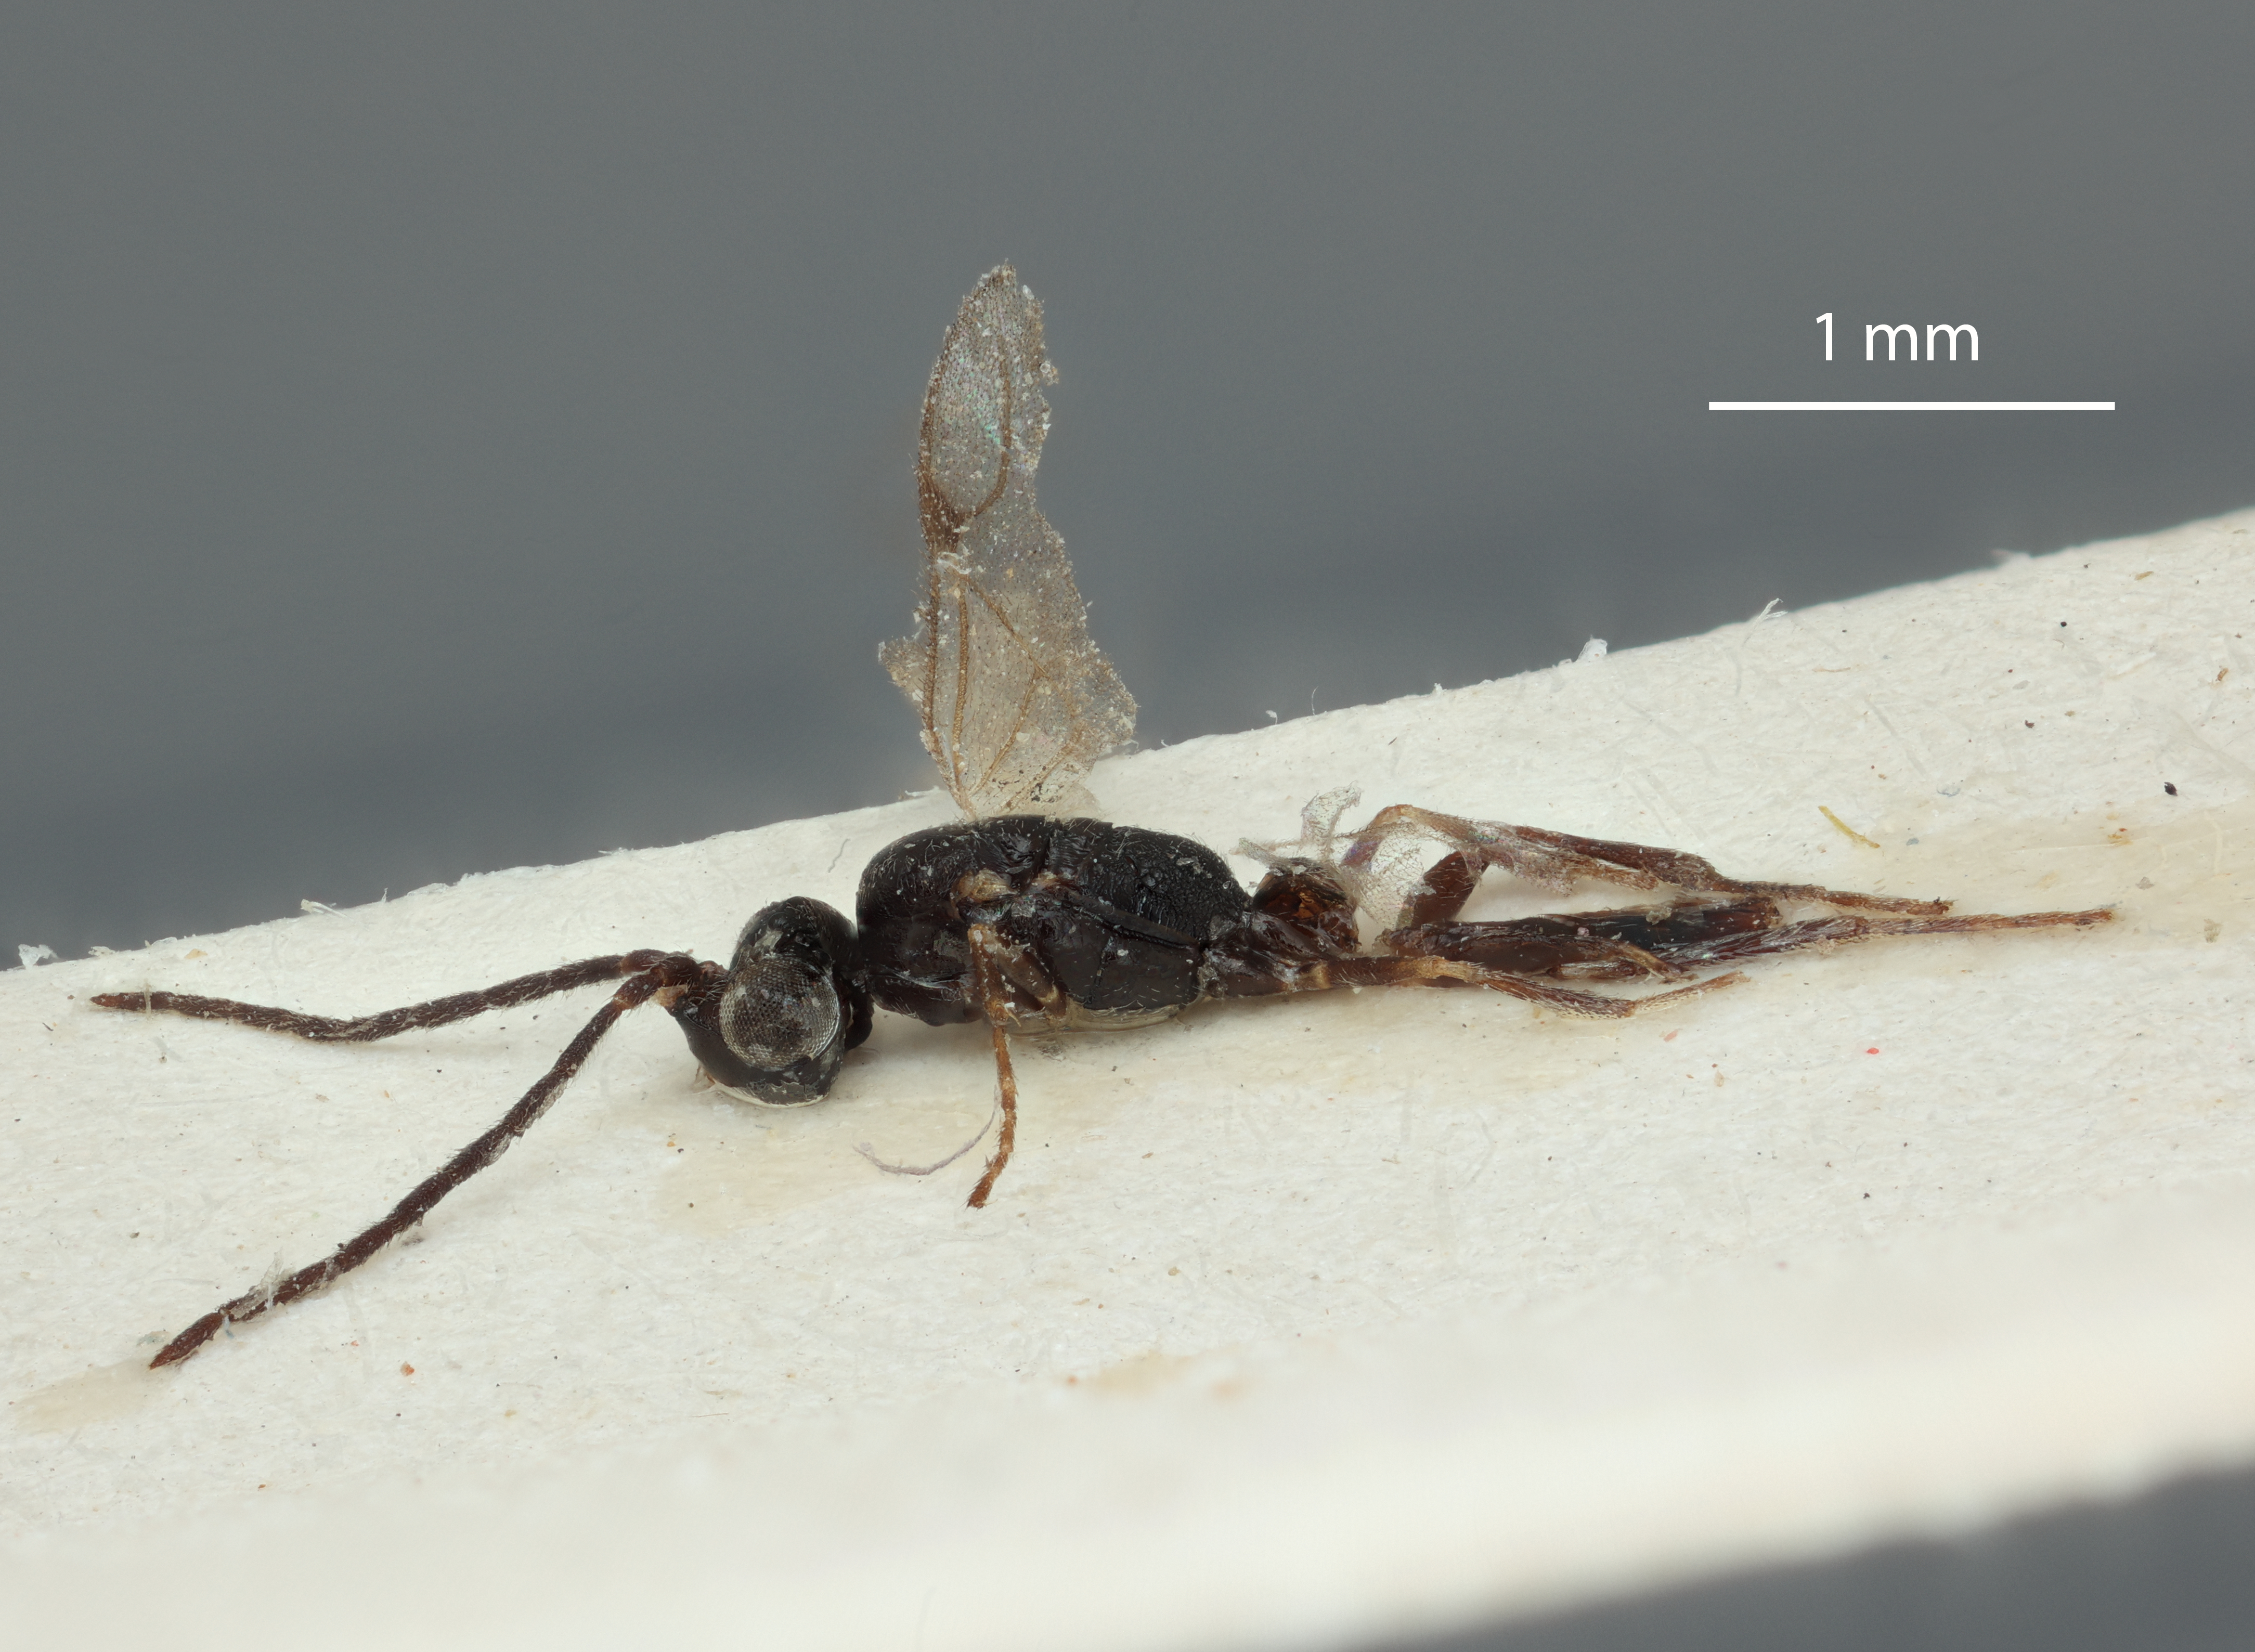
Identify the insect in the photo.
Labeo longitarsis
